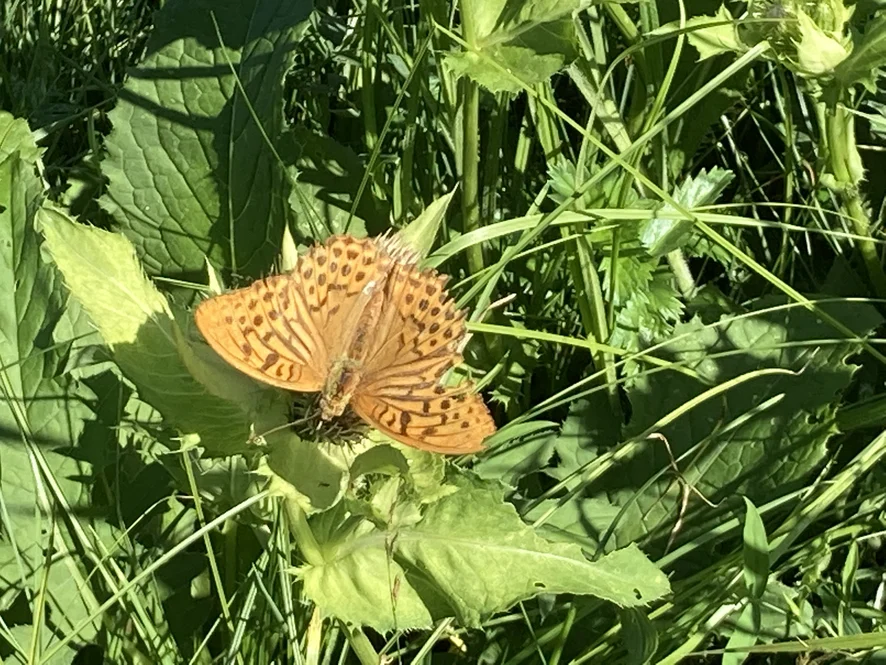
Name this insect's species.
Argynnis paphia
